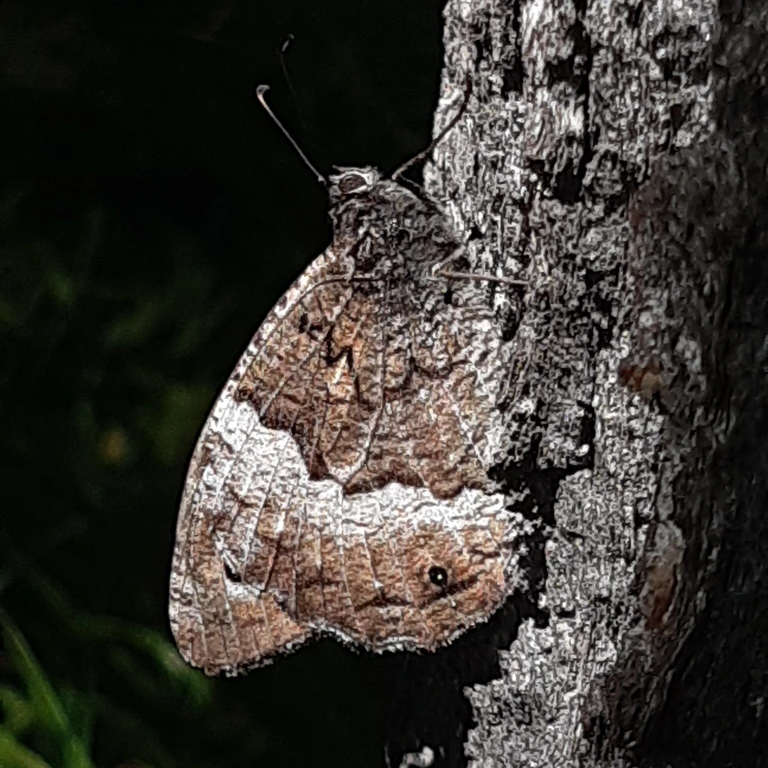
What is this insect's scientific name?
Hipparchia fagi
